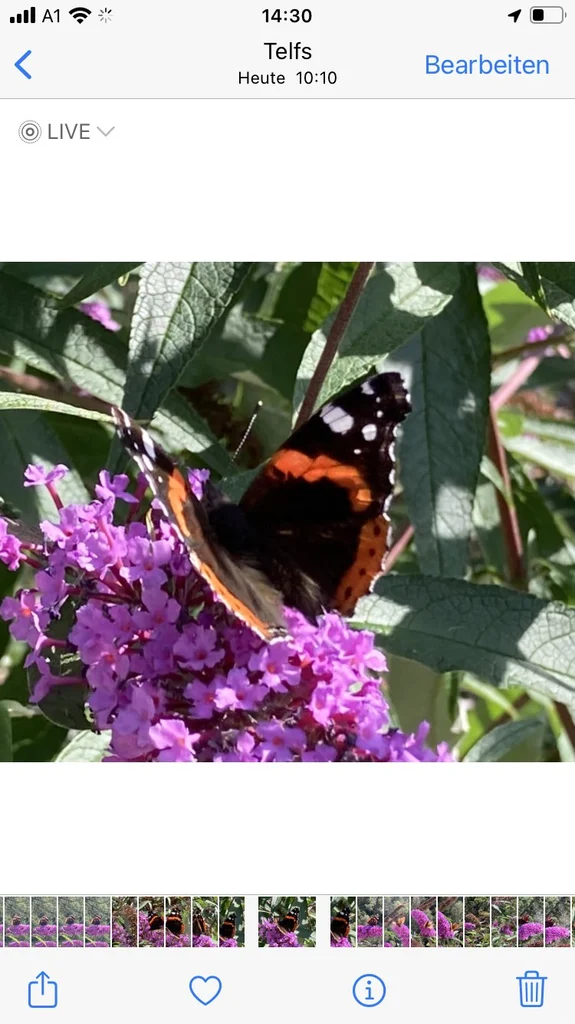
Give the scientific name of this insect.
Vanessa atalanta
